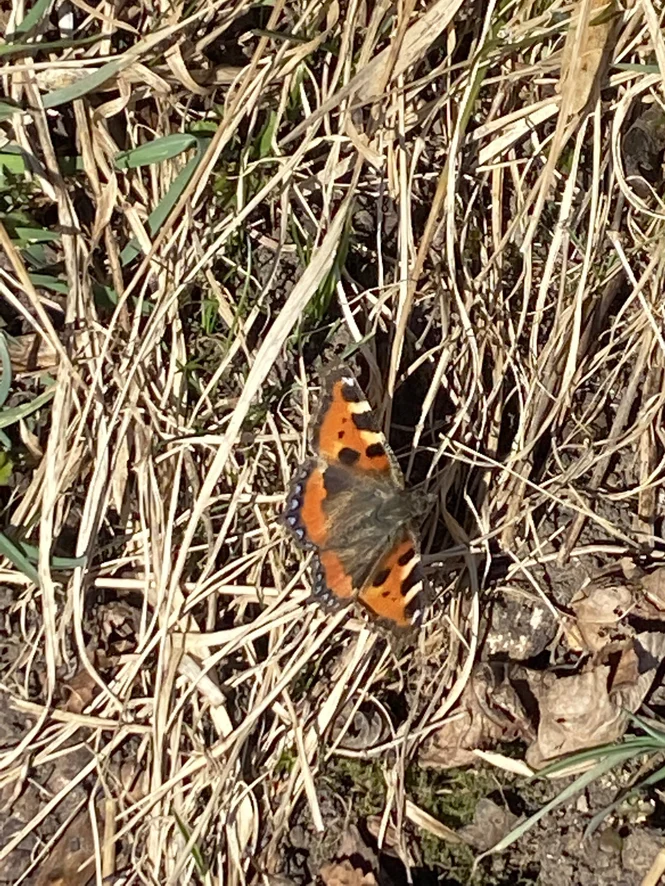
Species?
Aglais urticae
